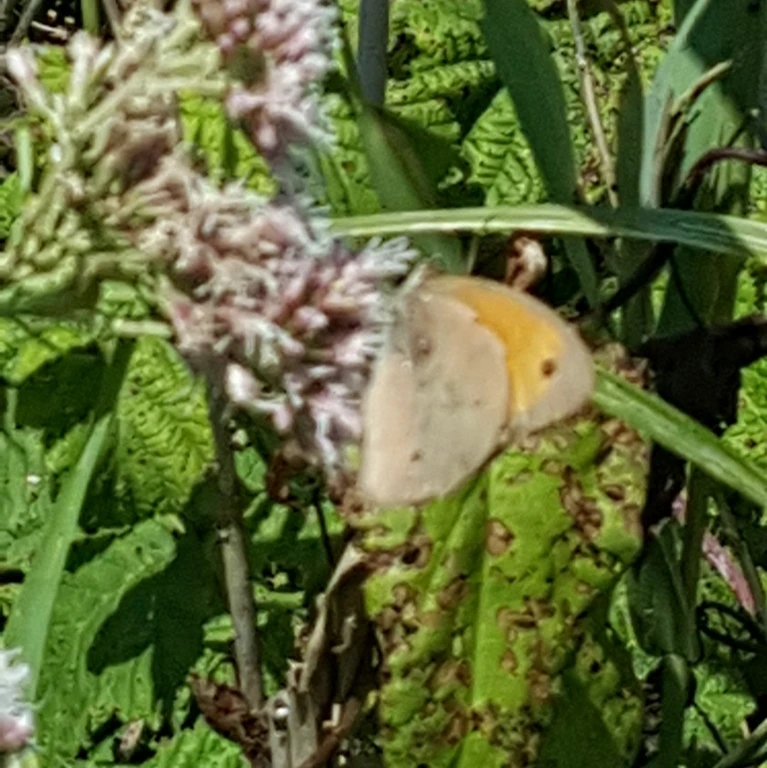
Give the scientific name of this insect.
Maniola jurtina
